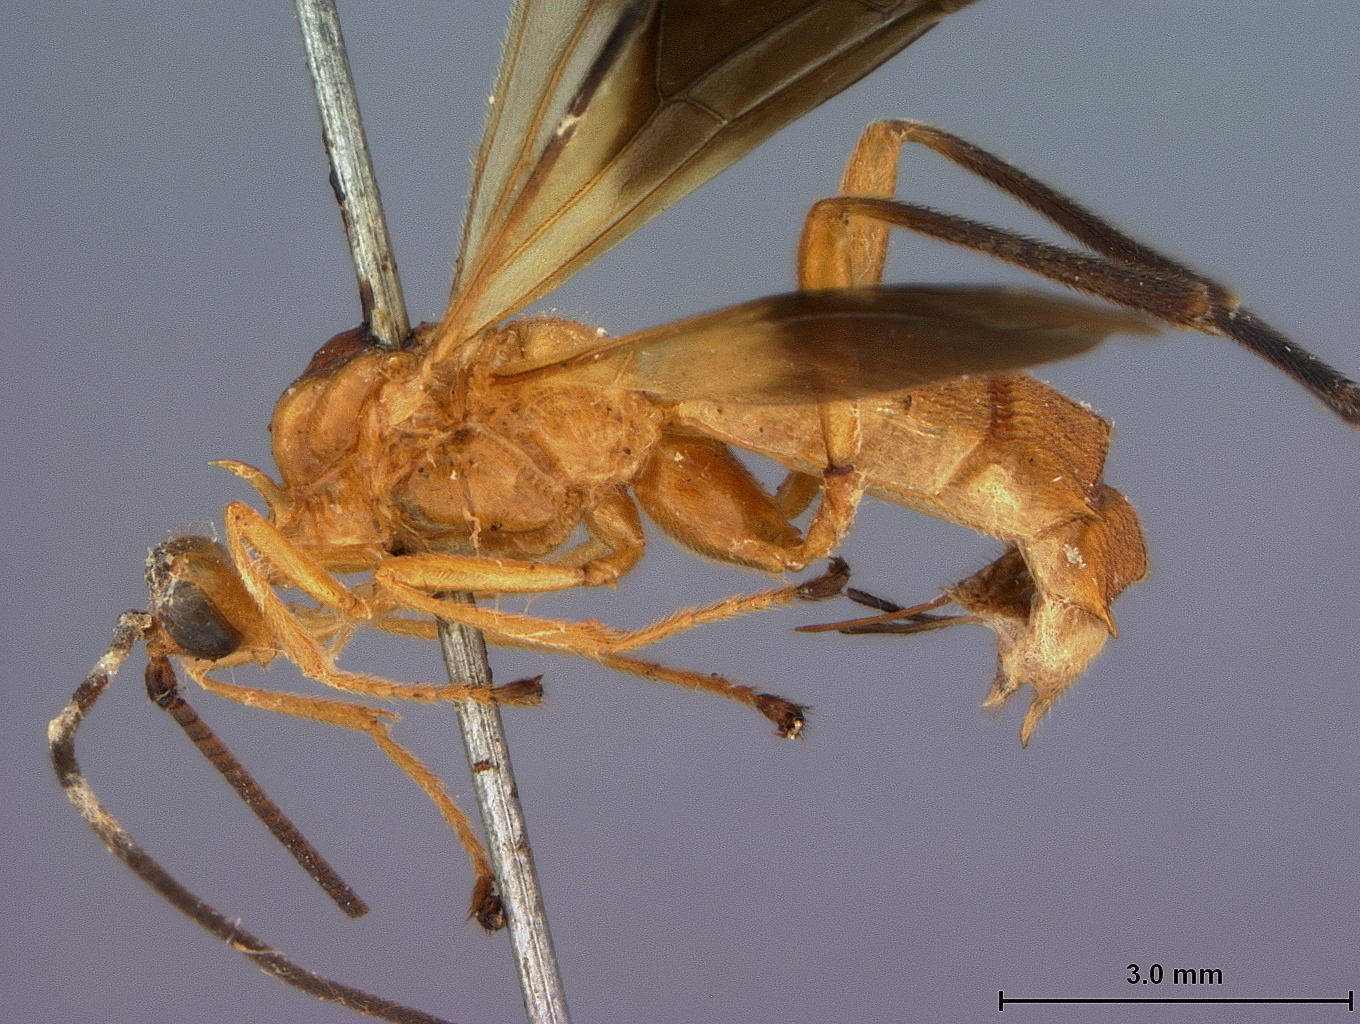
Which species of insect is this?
Spinaria eburata
